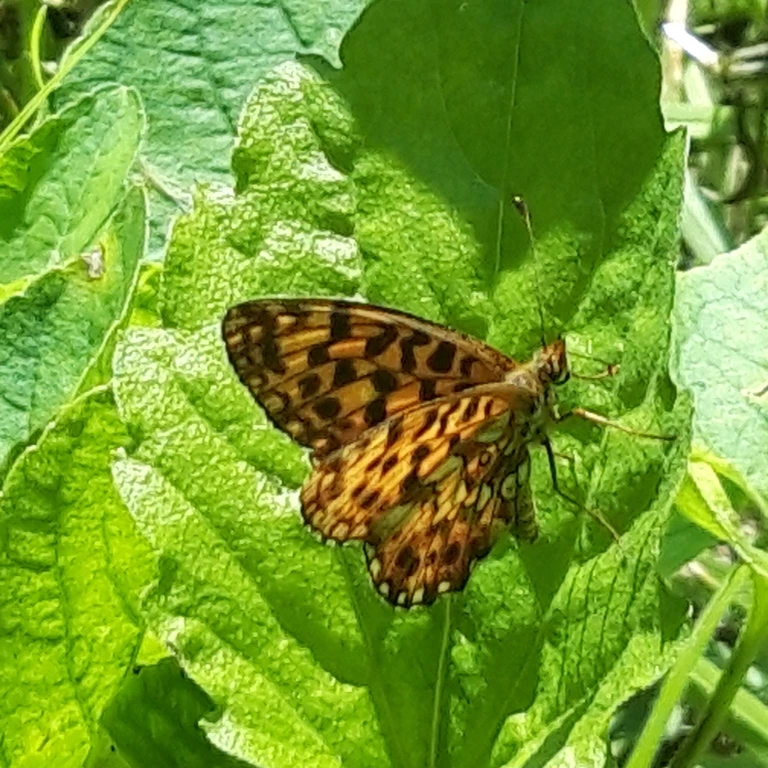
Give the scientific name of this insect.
Boloria dia
